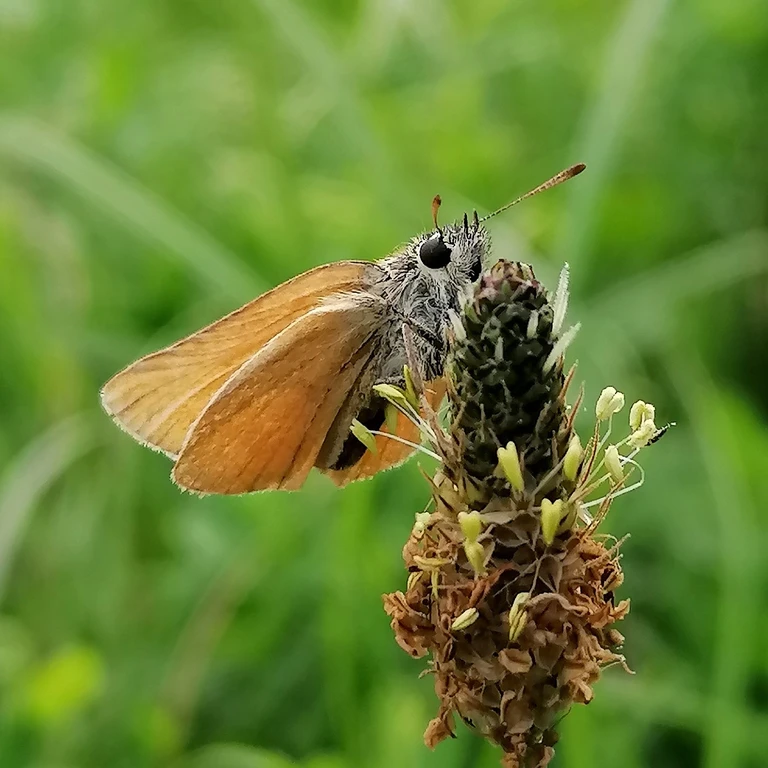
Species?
Thymelicus sylvestris
